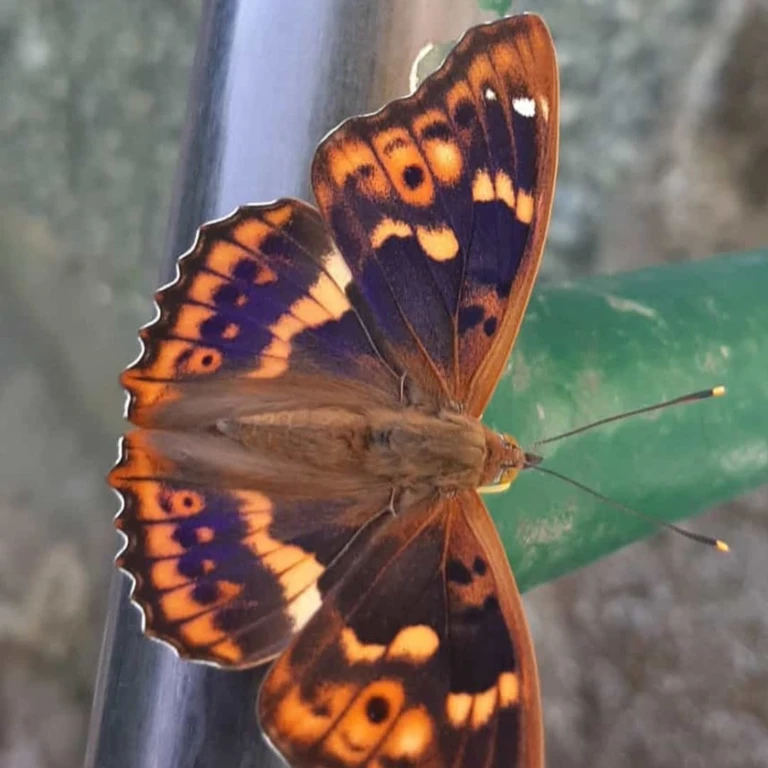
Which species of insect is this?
Apatura ilia
